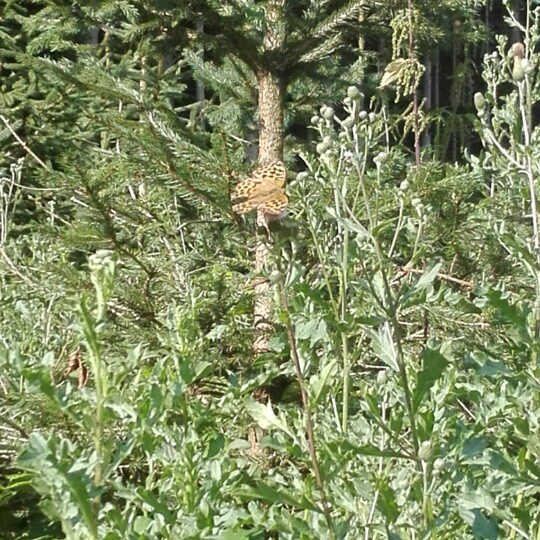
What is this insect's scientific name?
Argynnis paphia
